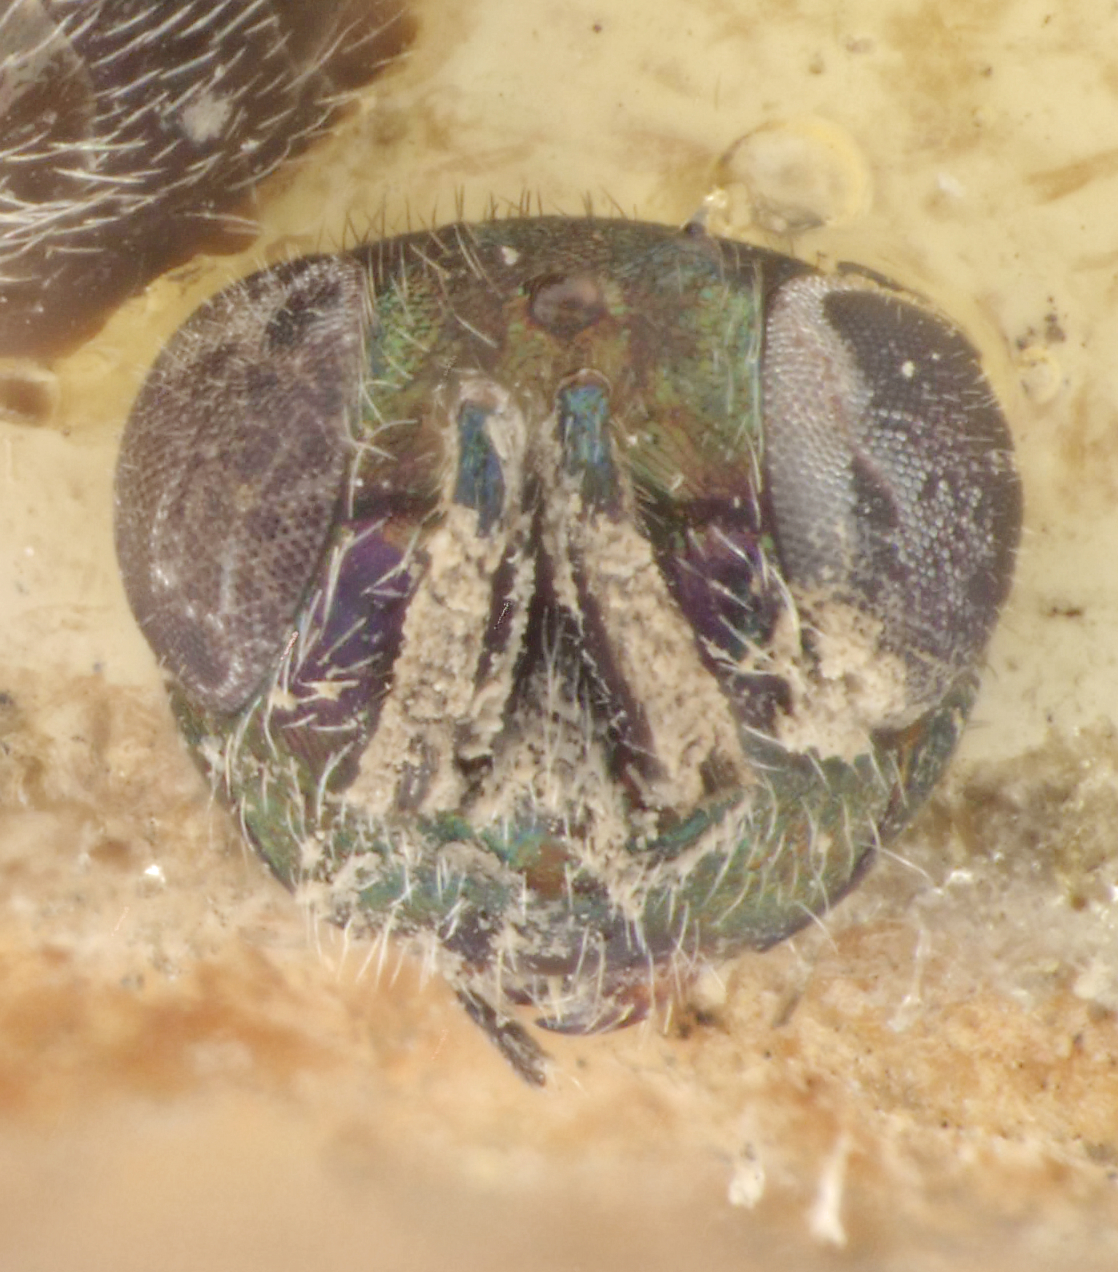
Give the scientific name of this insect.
Eupelmus pini
